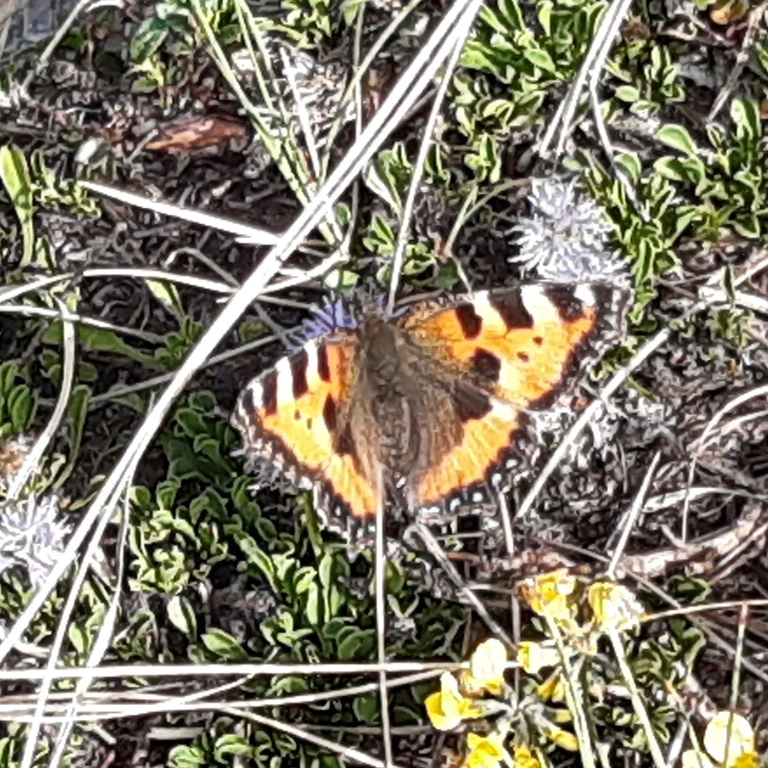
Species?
Aglais urticae
